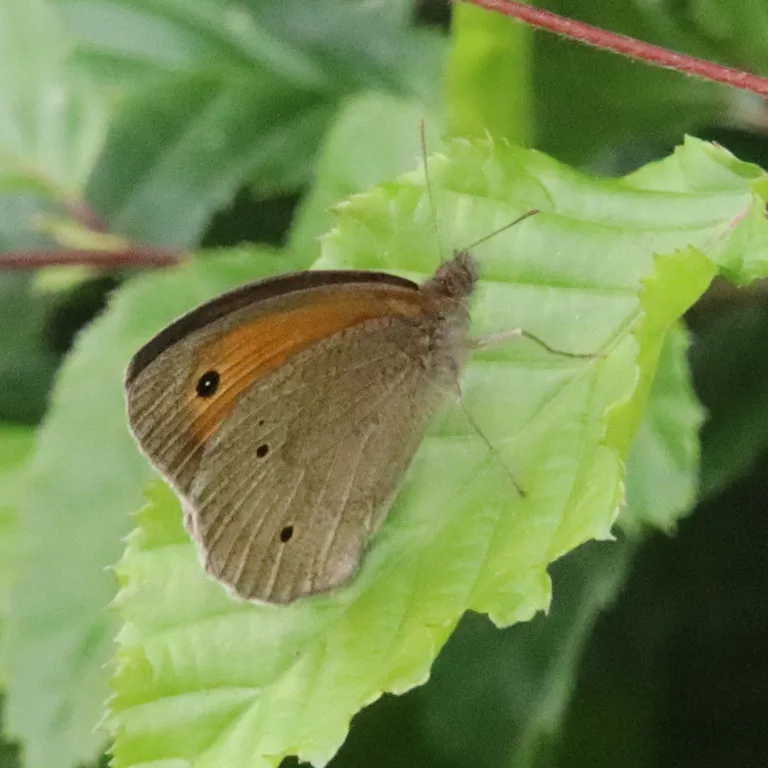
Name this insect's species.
Maniola jurtina
